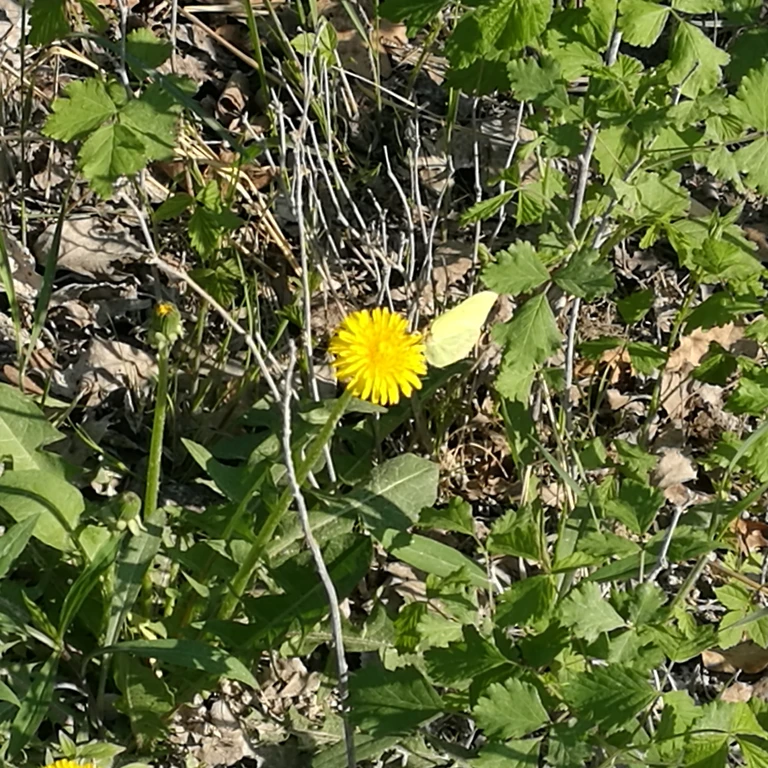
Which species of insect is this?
Gonepteryx rhamni
